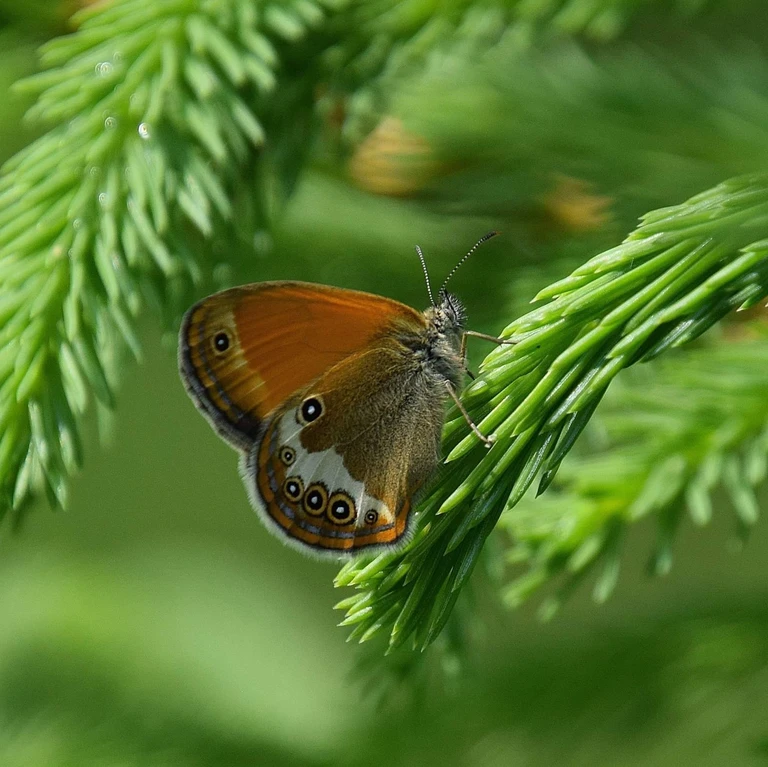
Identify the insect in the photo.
Coenonympha arcania
